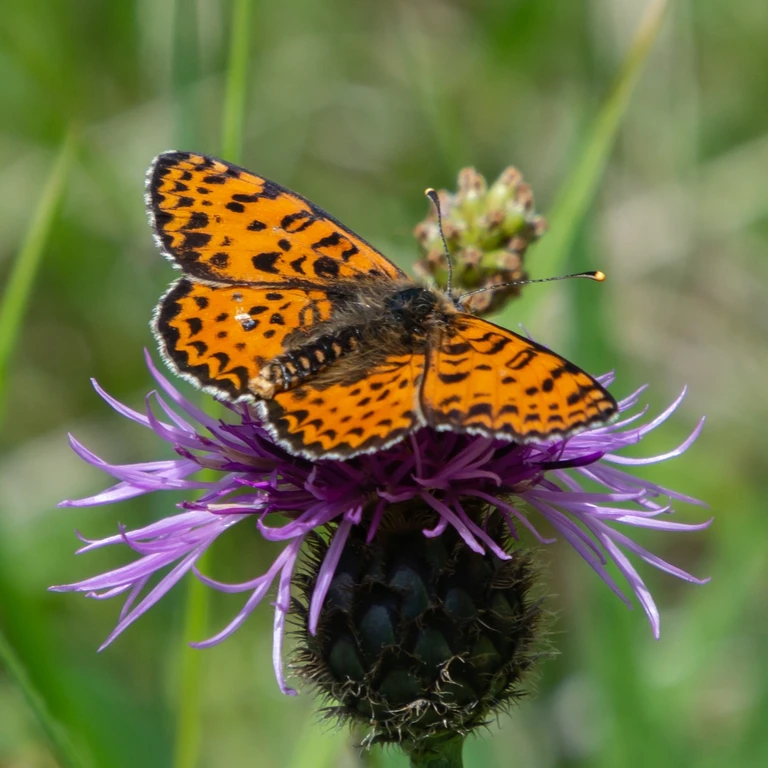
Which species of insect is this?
Melitaea didyma
